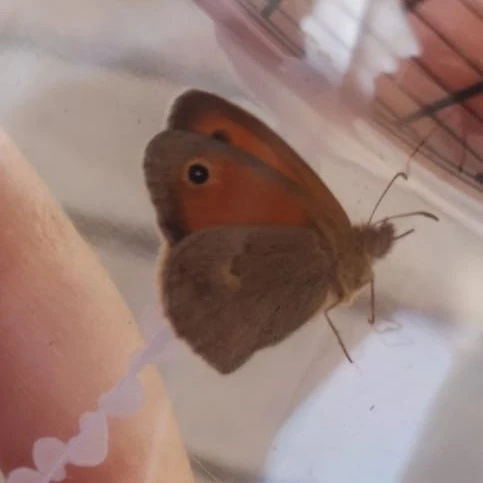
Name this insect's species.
Coenonympha pamphilus
